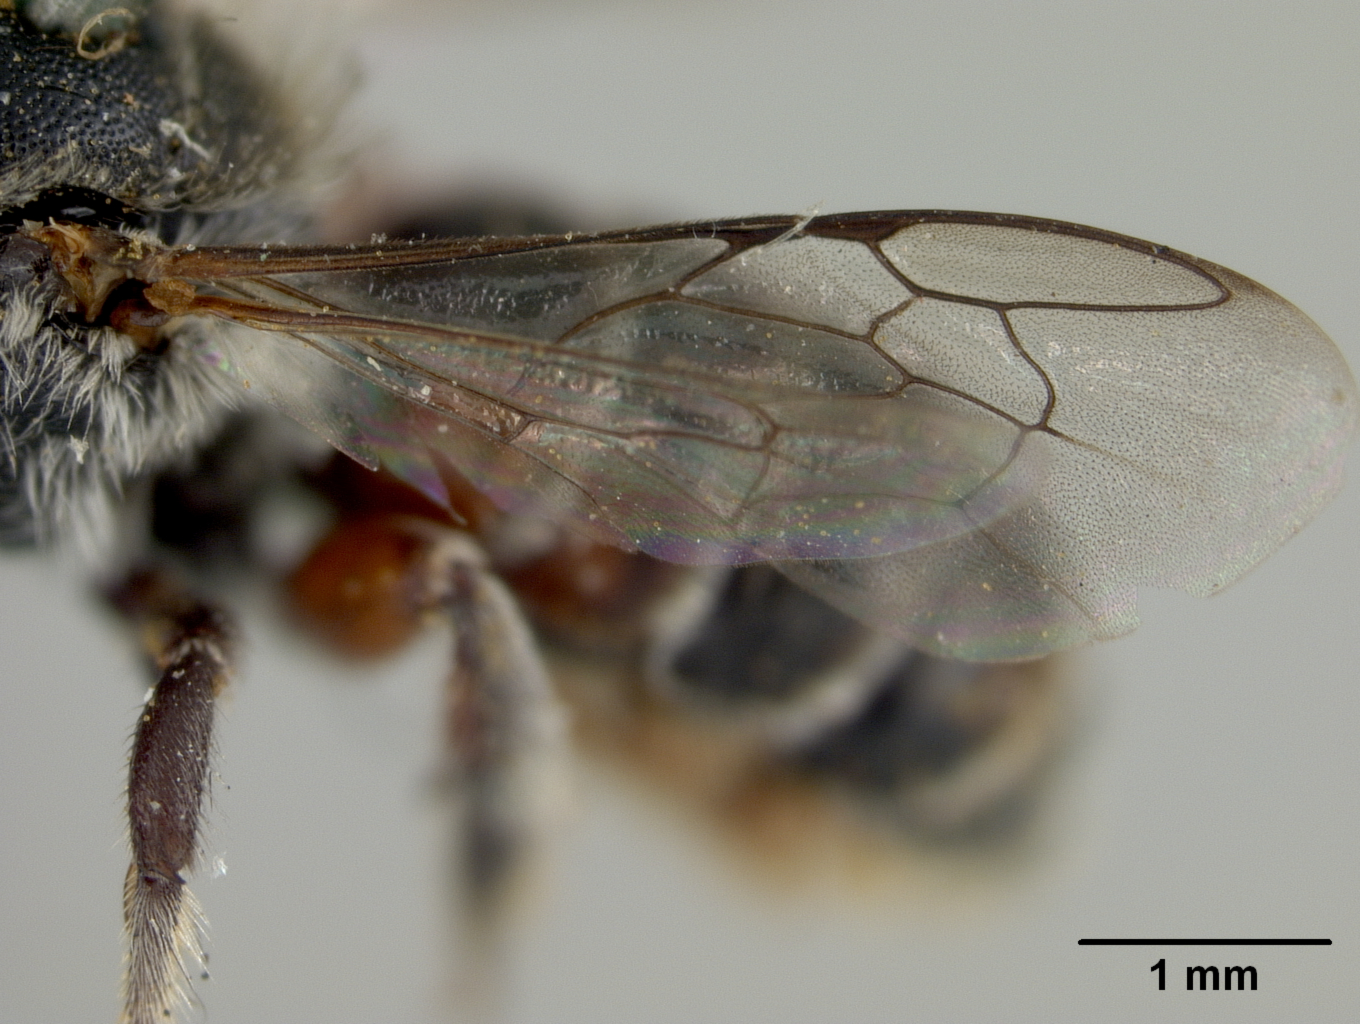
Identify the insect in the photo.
Chelostoma australis
